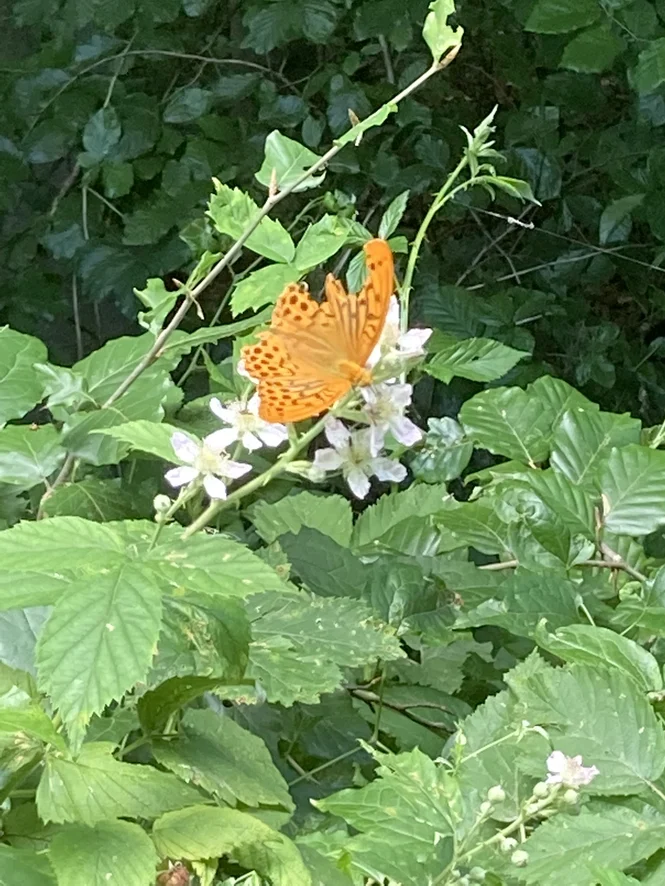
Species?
Argynnis paphia
